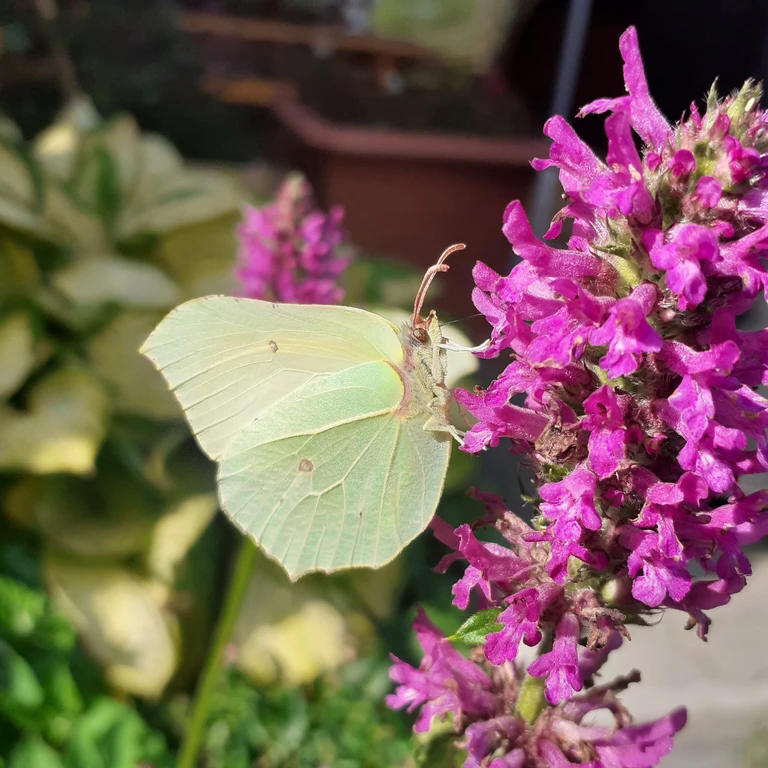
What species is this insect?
Gonepteryx rhamni
